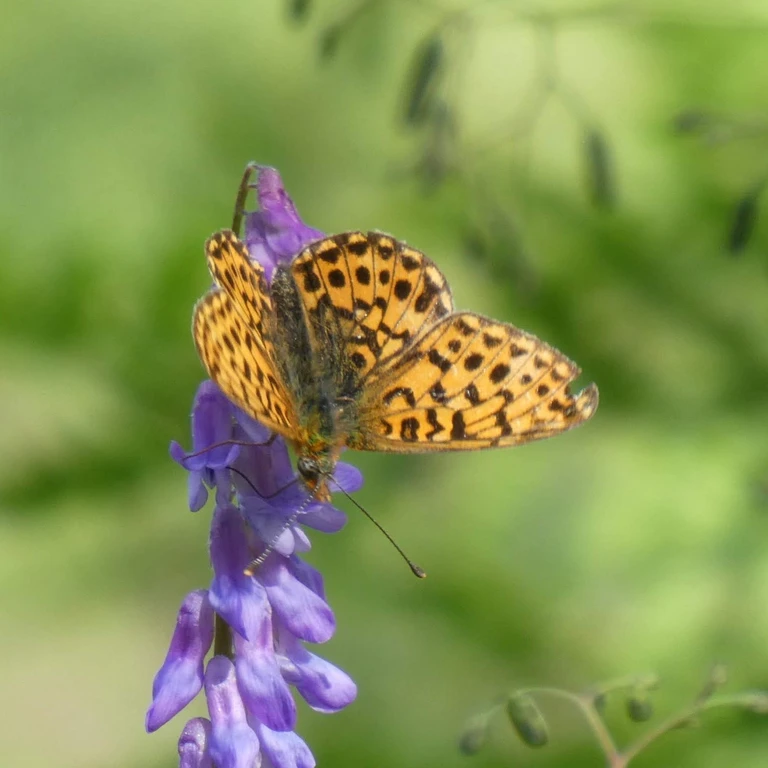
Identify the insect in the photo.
Boloria euphrosyne (also Clossiana euphrosyne)
